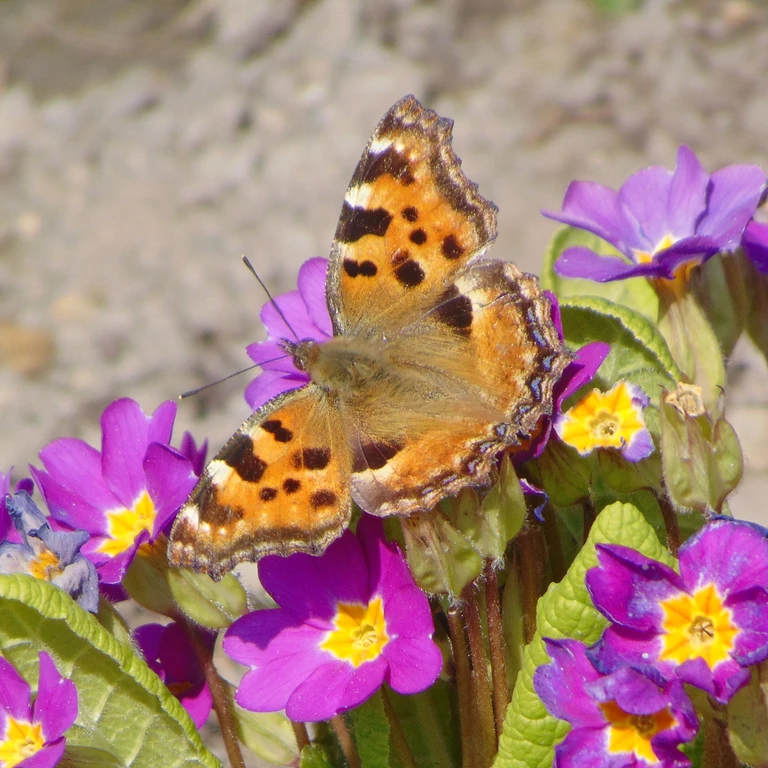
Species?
Nymphalis polychloros
